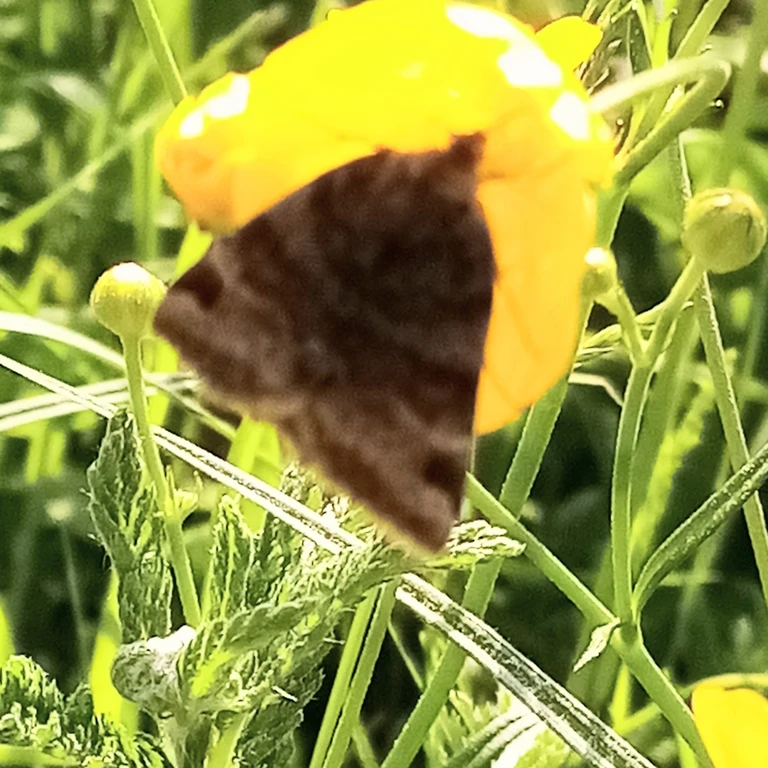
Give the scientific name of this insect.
Euclidia glyphica
